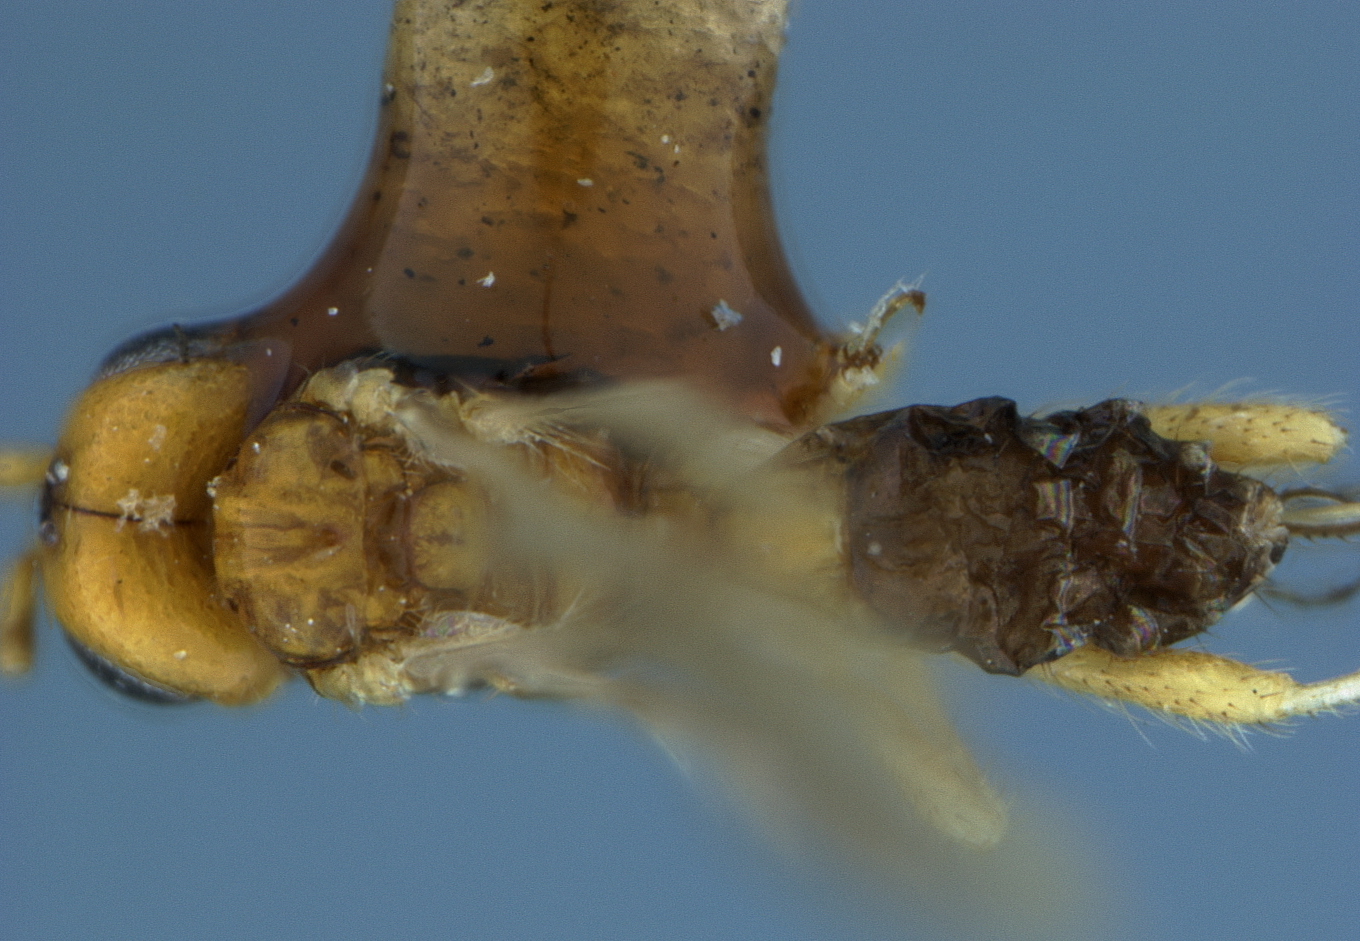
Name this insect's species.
Aclisis pleuralis
